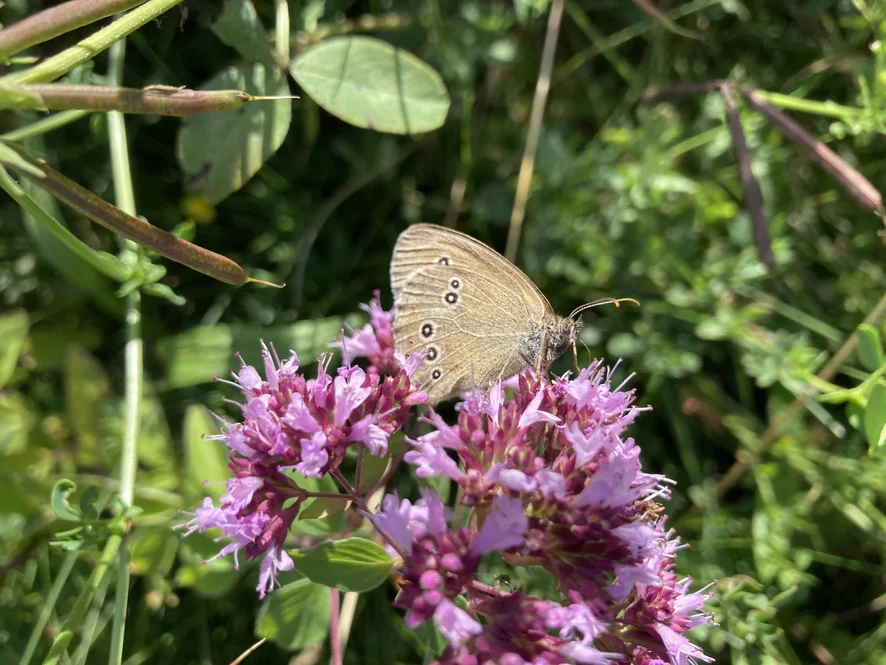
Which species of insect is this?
Aphantopus hyperantus
